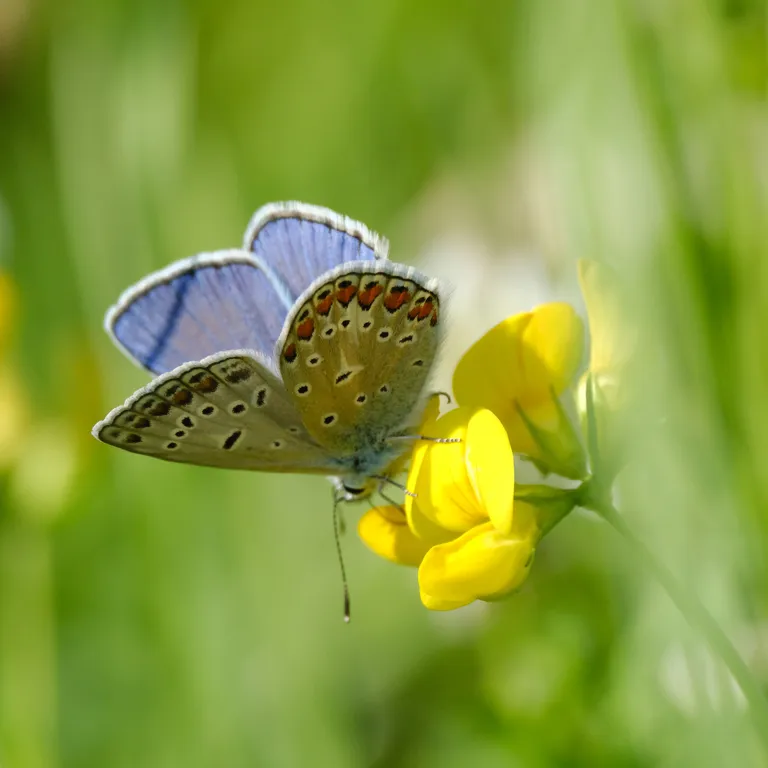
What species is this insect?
Polyommatus icarus
